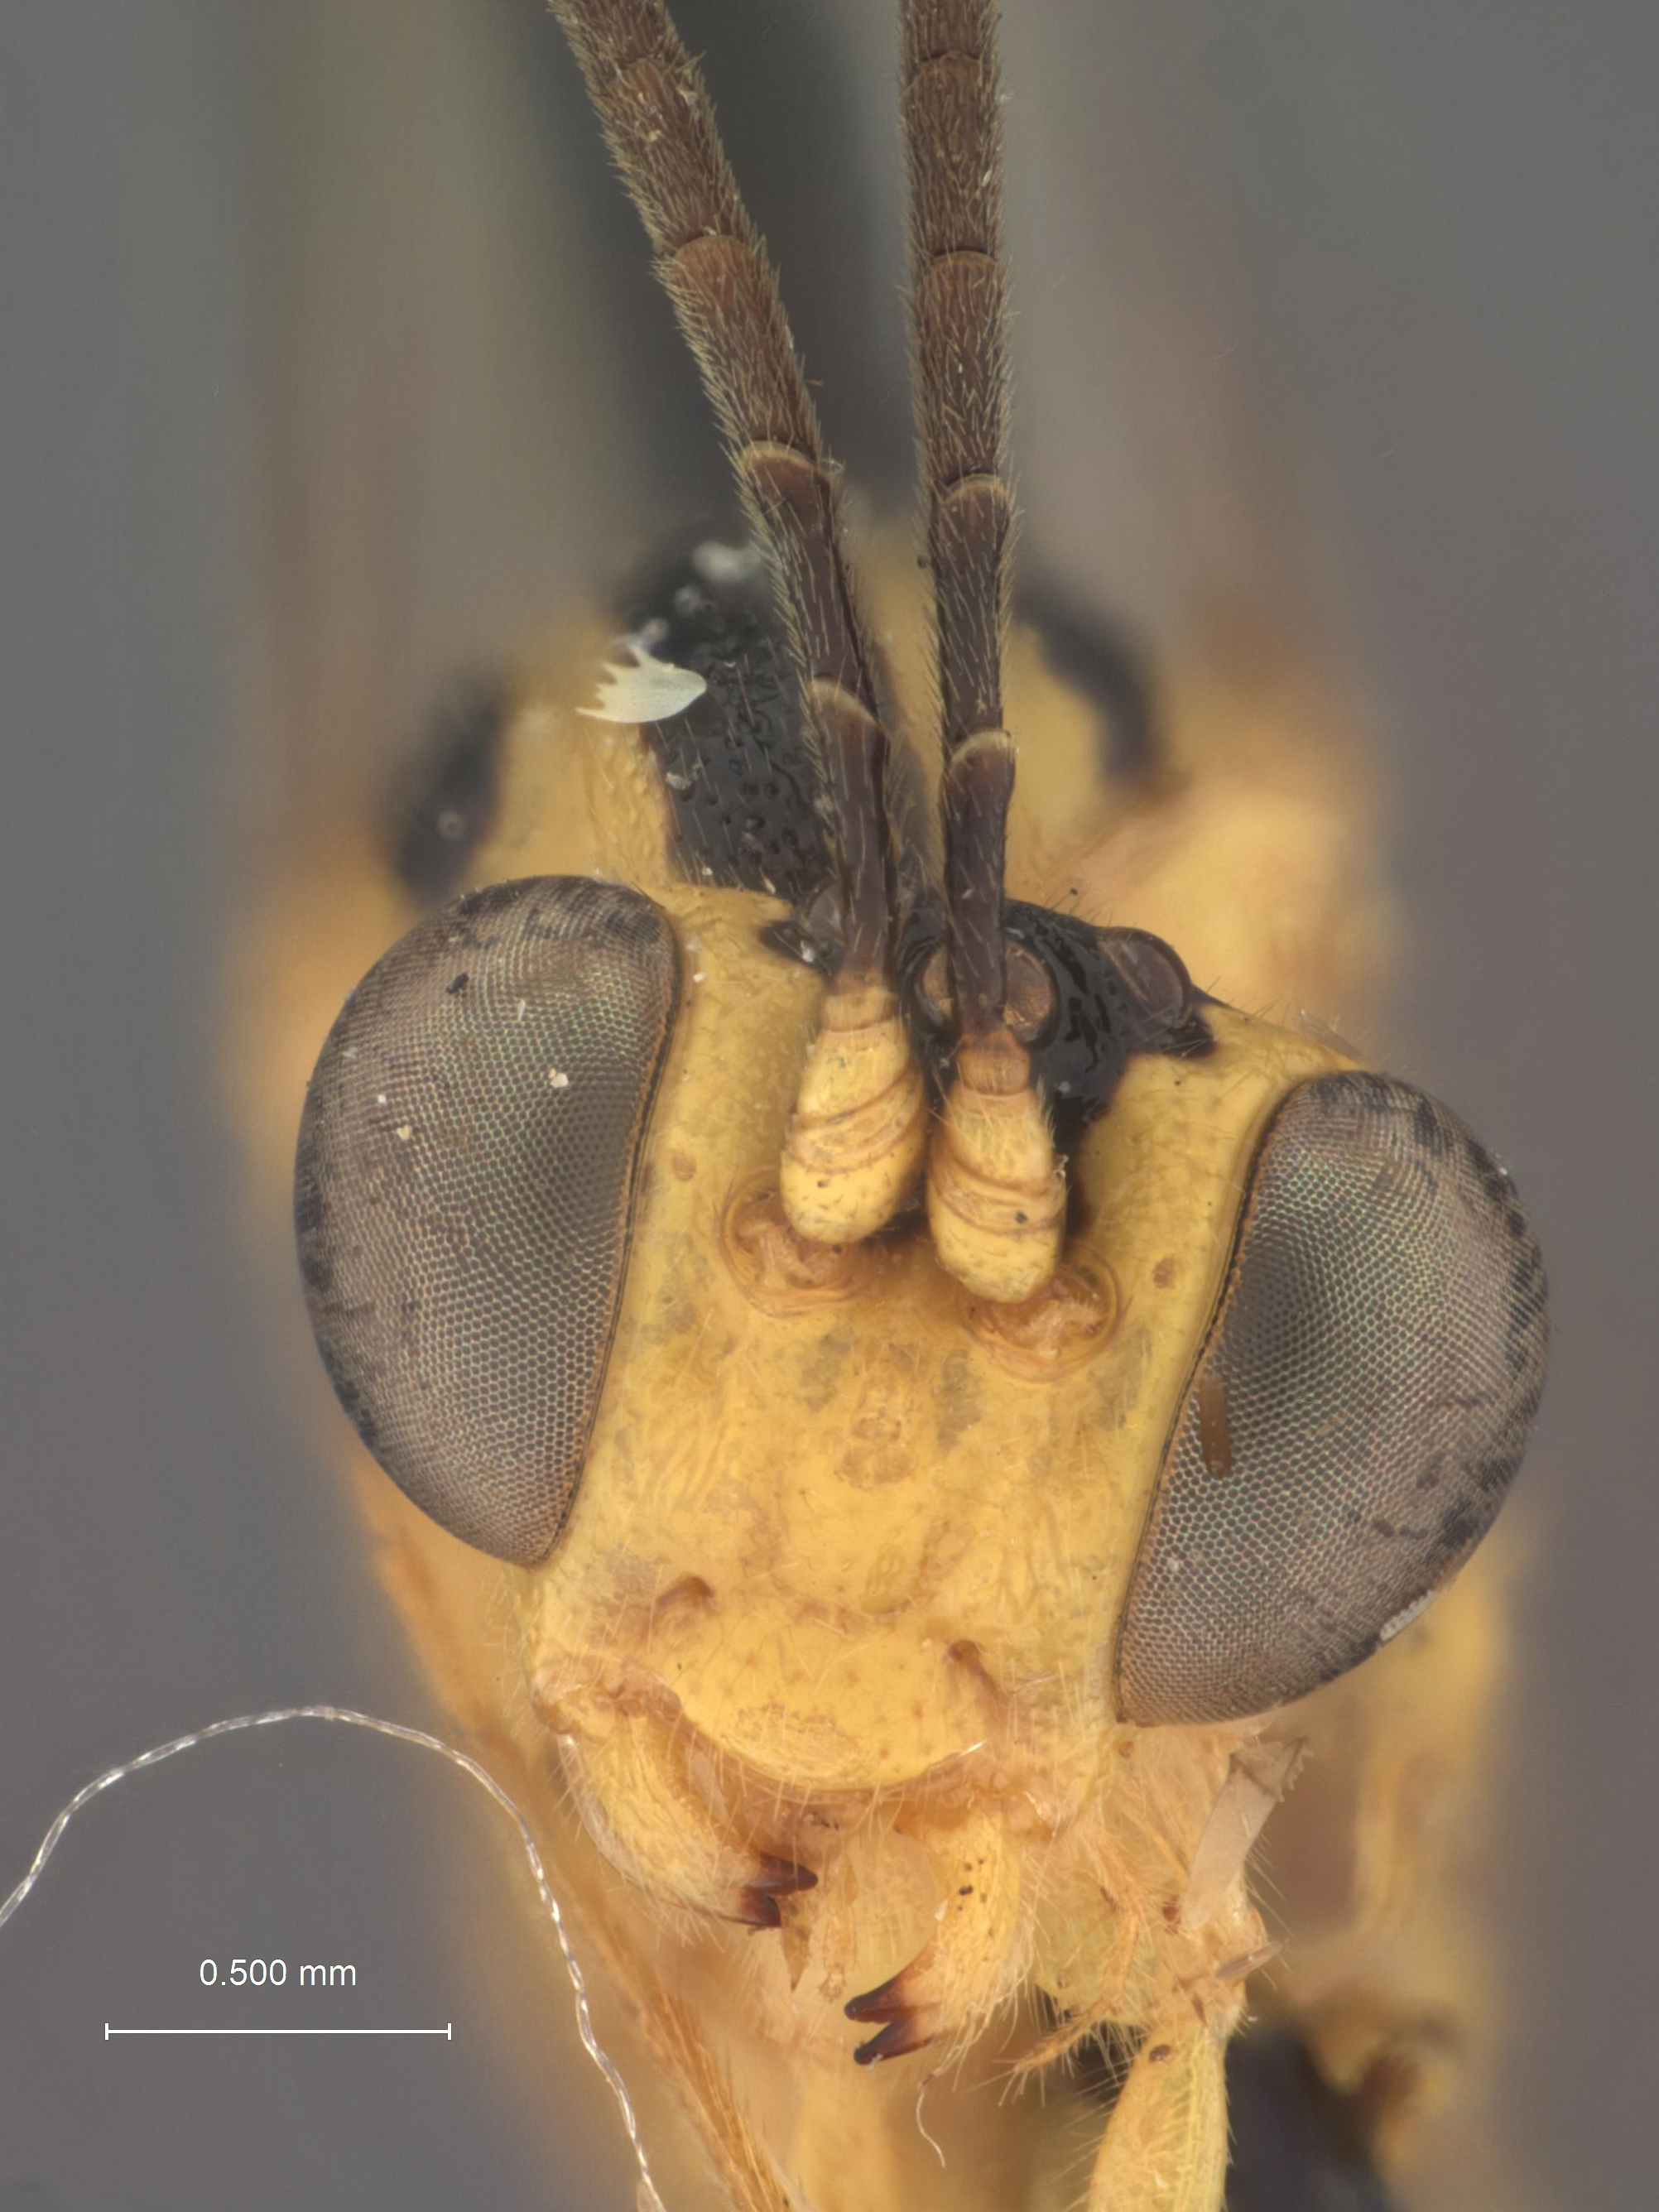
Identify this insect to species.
Eiphosoma motaguensis
